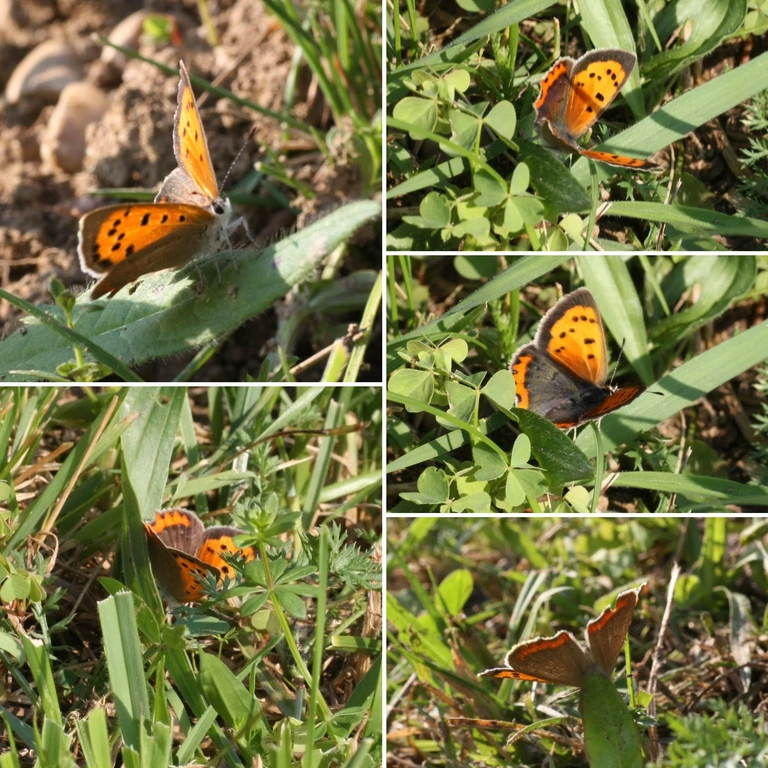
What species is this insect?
Lycaena phlaeas
